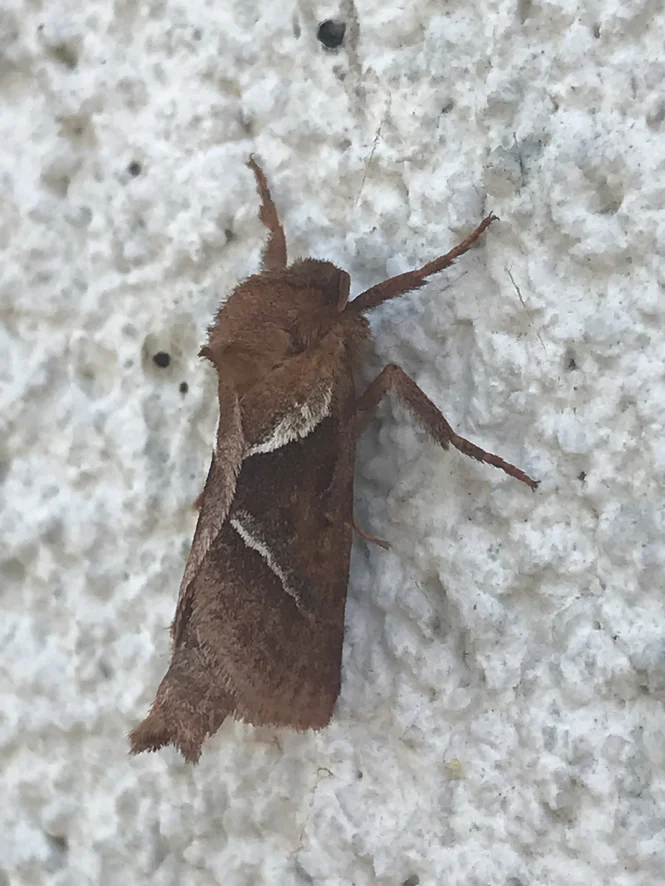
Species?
Triodia sylvina
